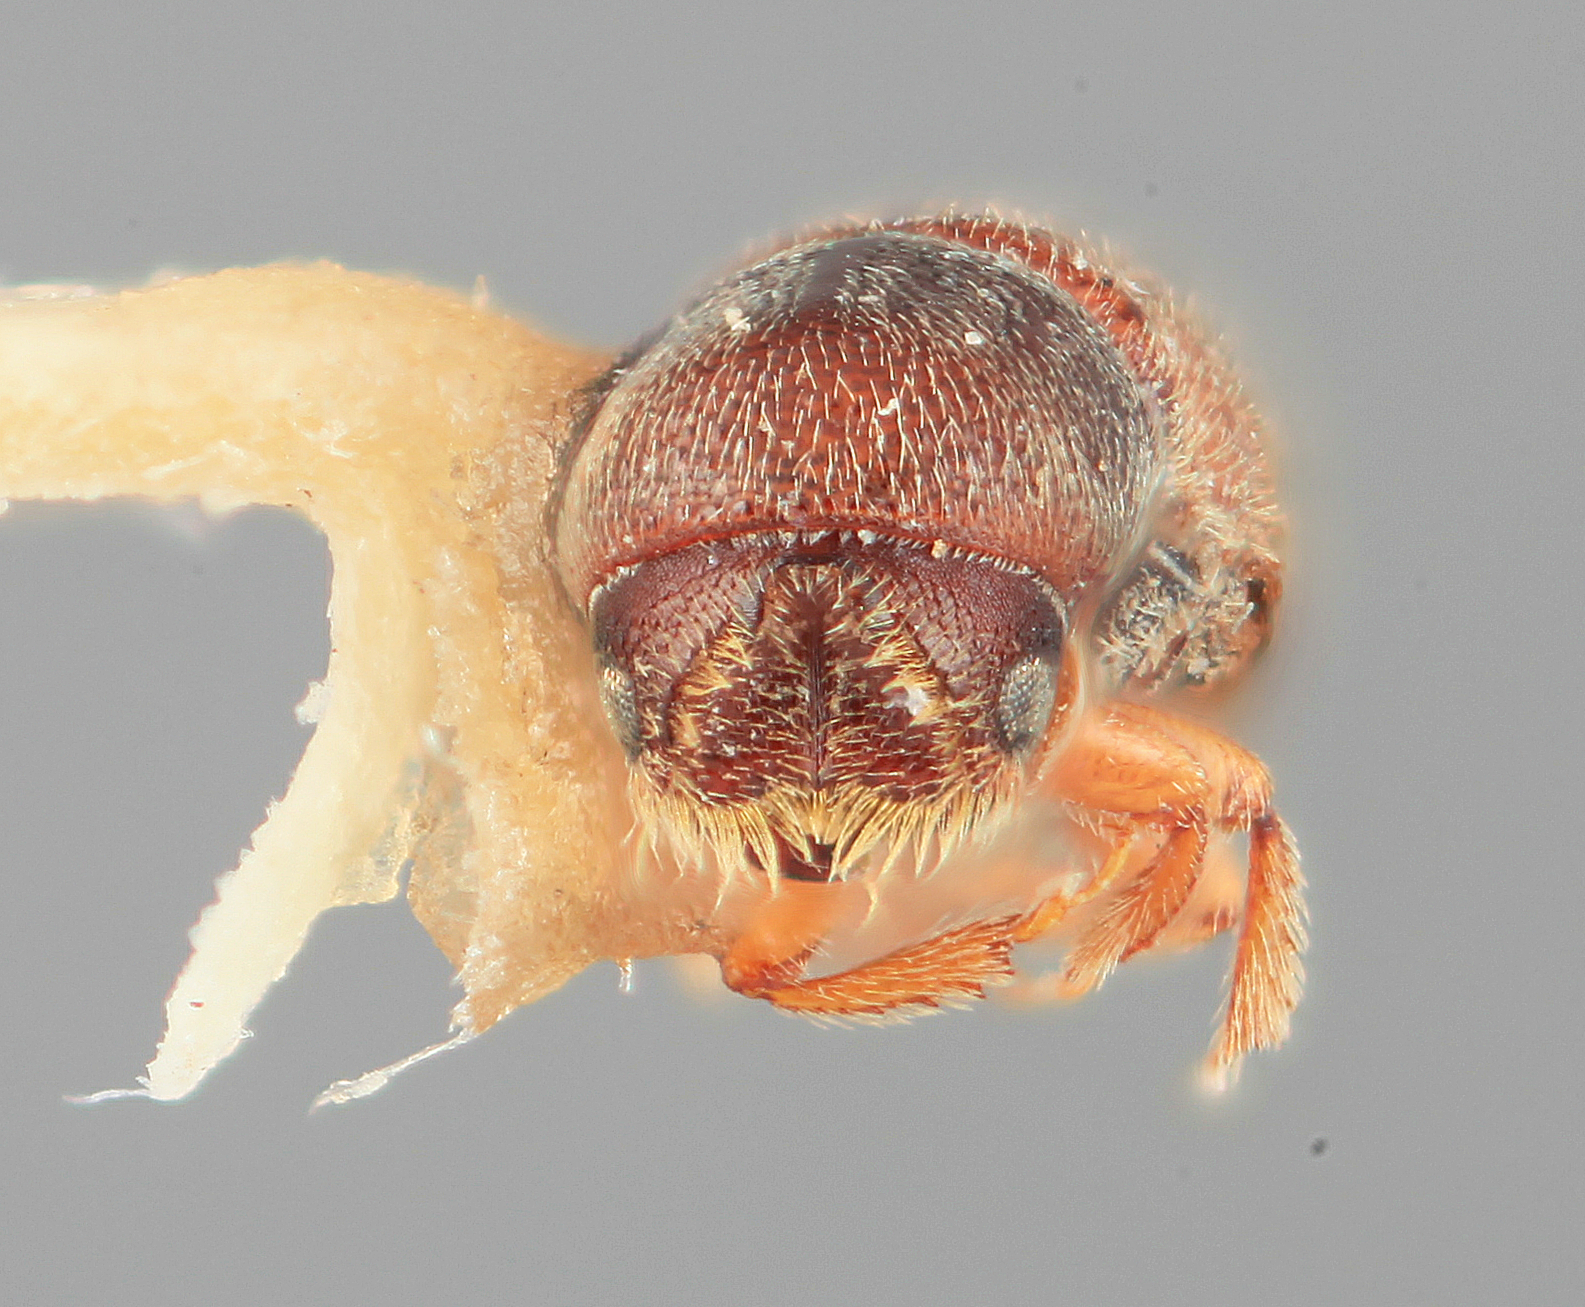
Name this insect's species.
Araptus delicatus
